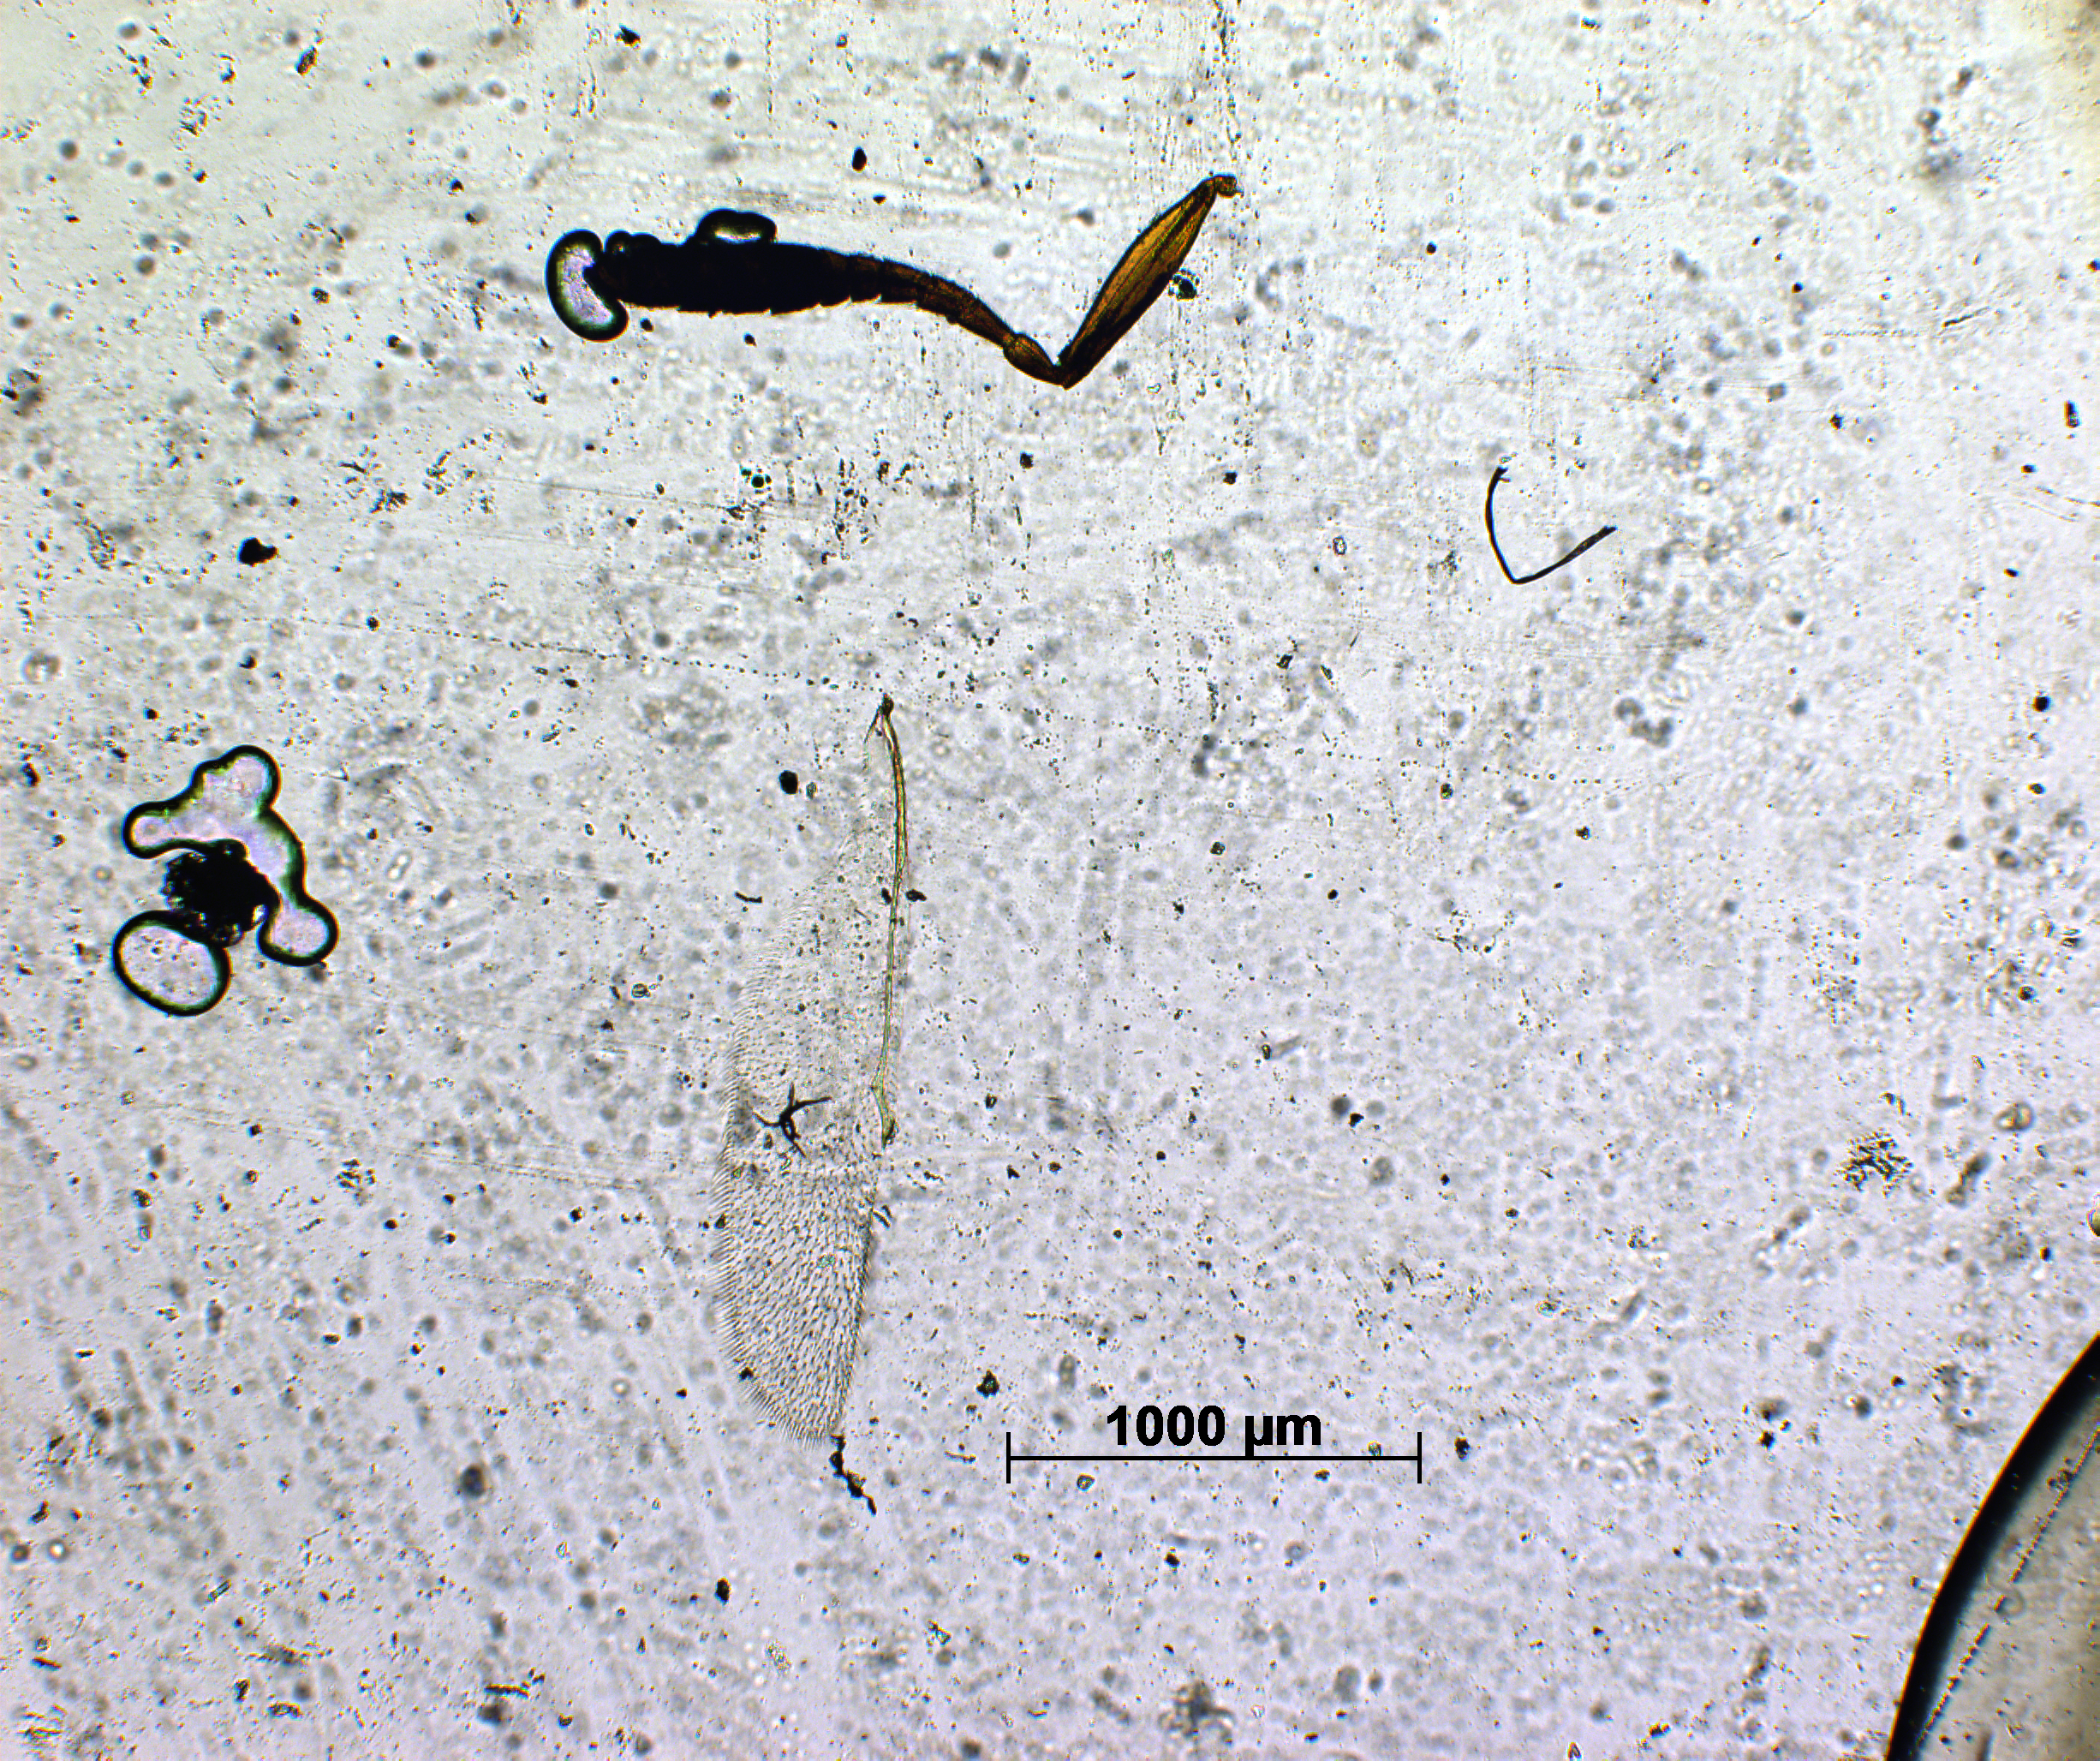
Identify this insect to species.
Baryconus bispinosus
